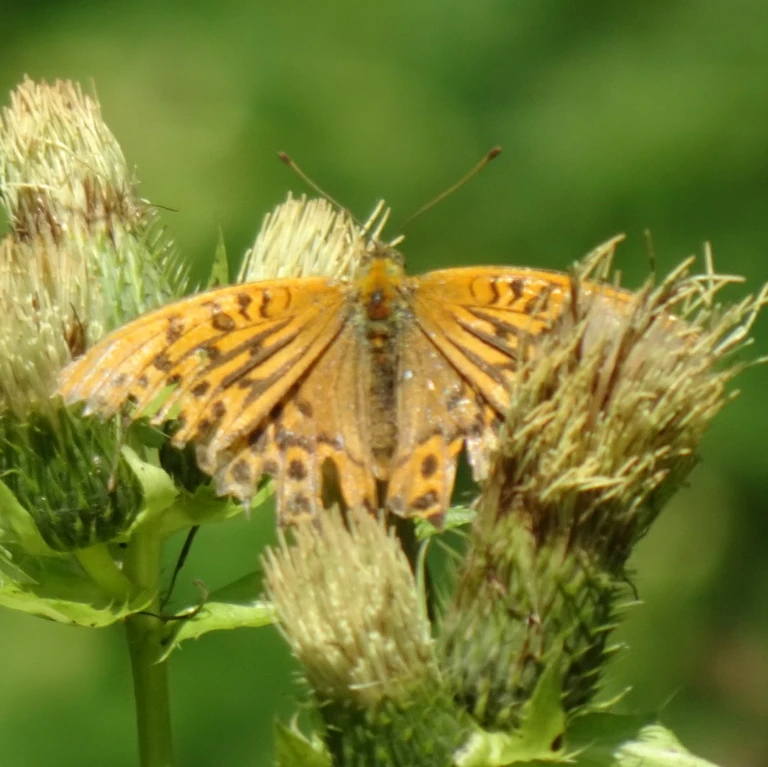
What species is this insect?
Argynnis paphia
